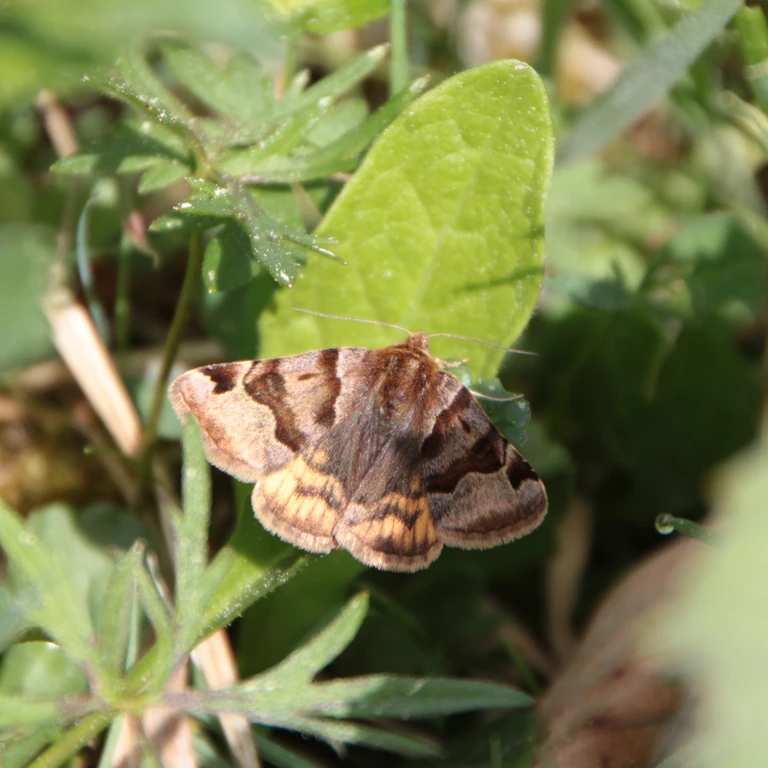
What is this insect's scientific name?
Euclidia glyphica
